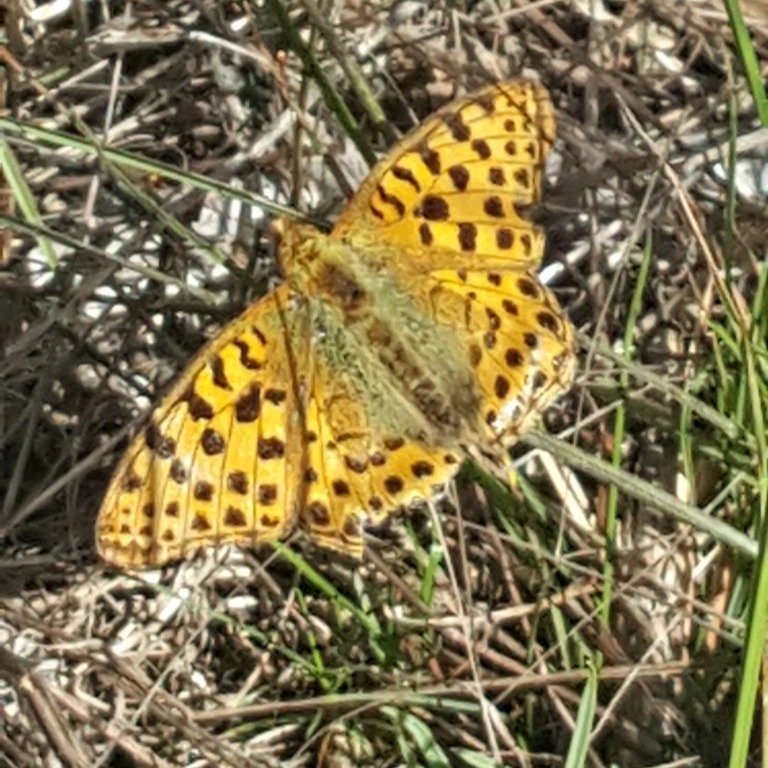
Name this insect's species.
Issoria lathonia
